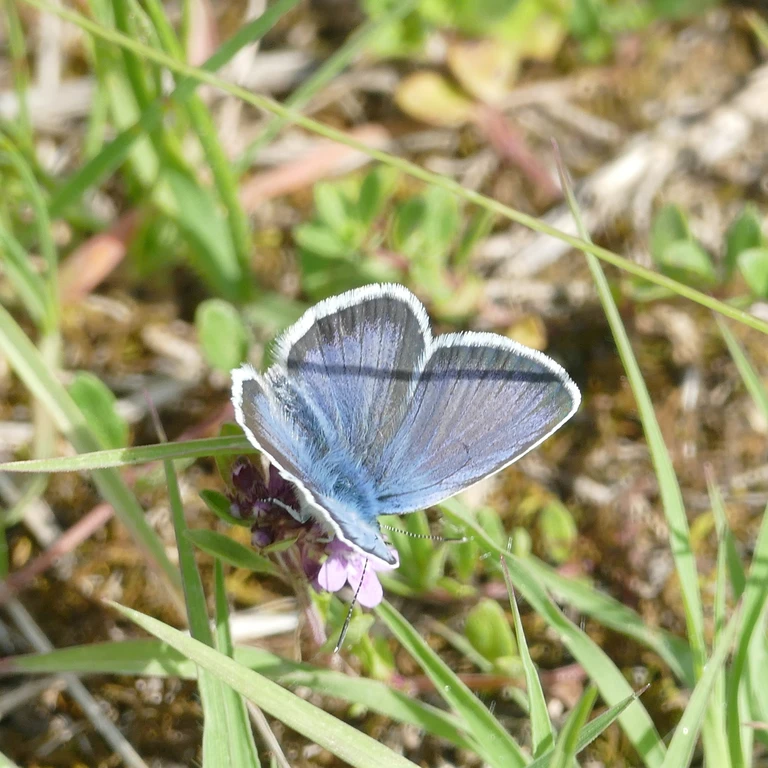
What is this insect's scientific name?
Plebejus argus
